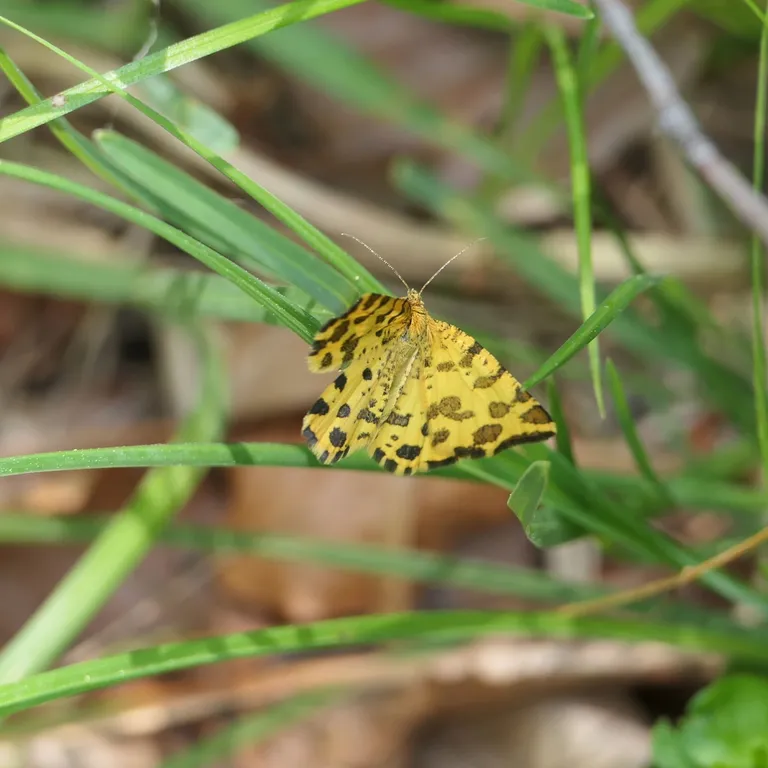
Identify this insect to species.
Pseudopanthera macularia
